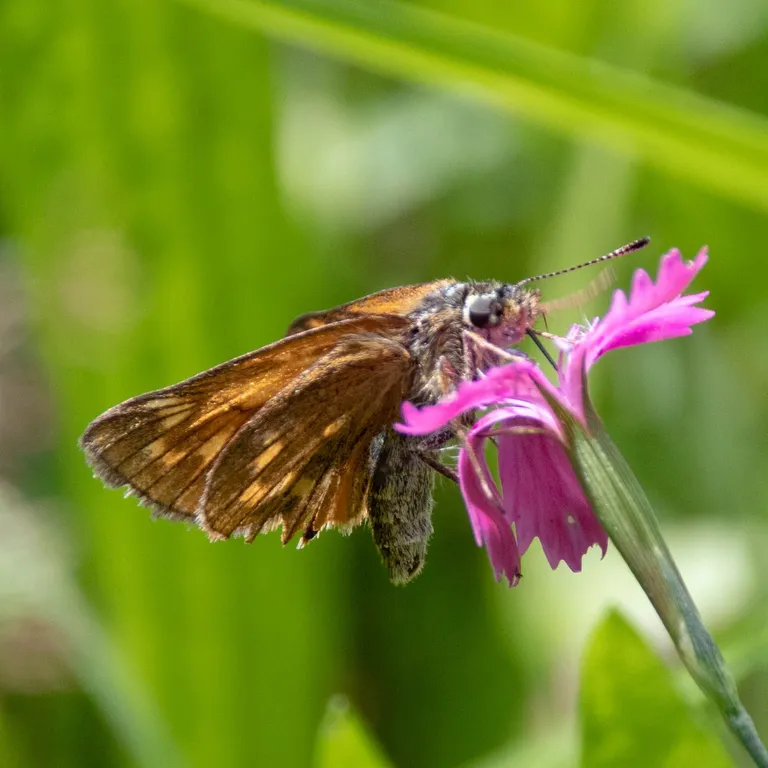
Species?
Ochlodes sylvanus (also Ochlodes venata)
